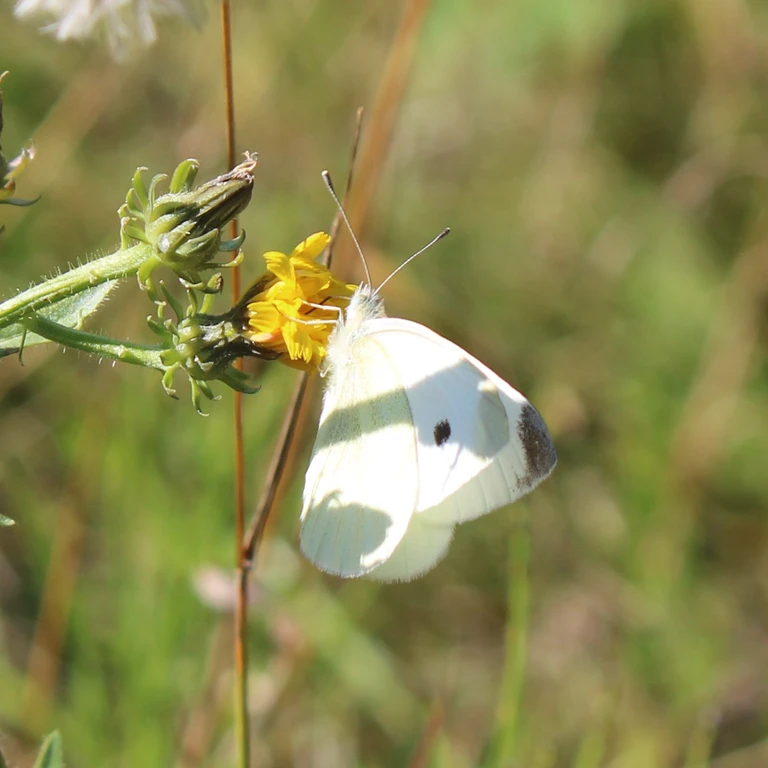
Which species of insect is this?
Pieris rapae
